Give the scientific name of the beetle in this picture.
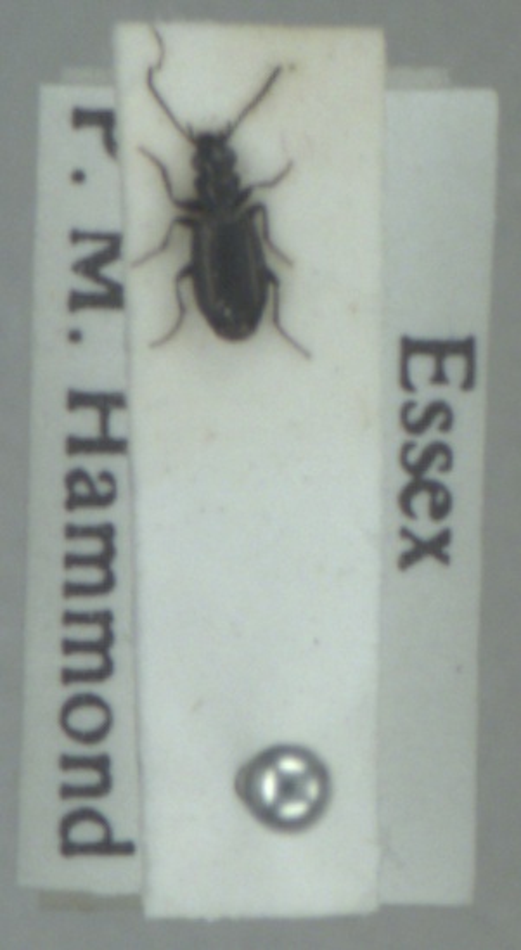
Syntomus foveatus
